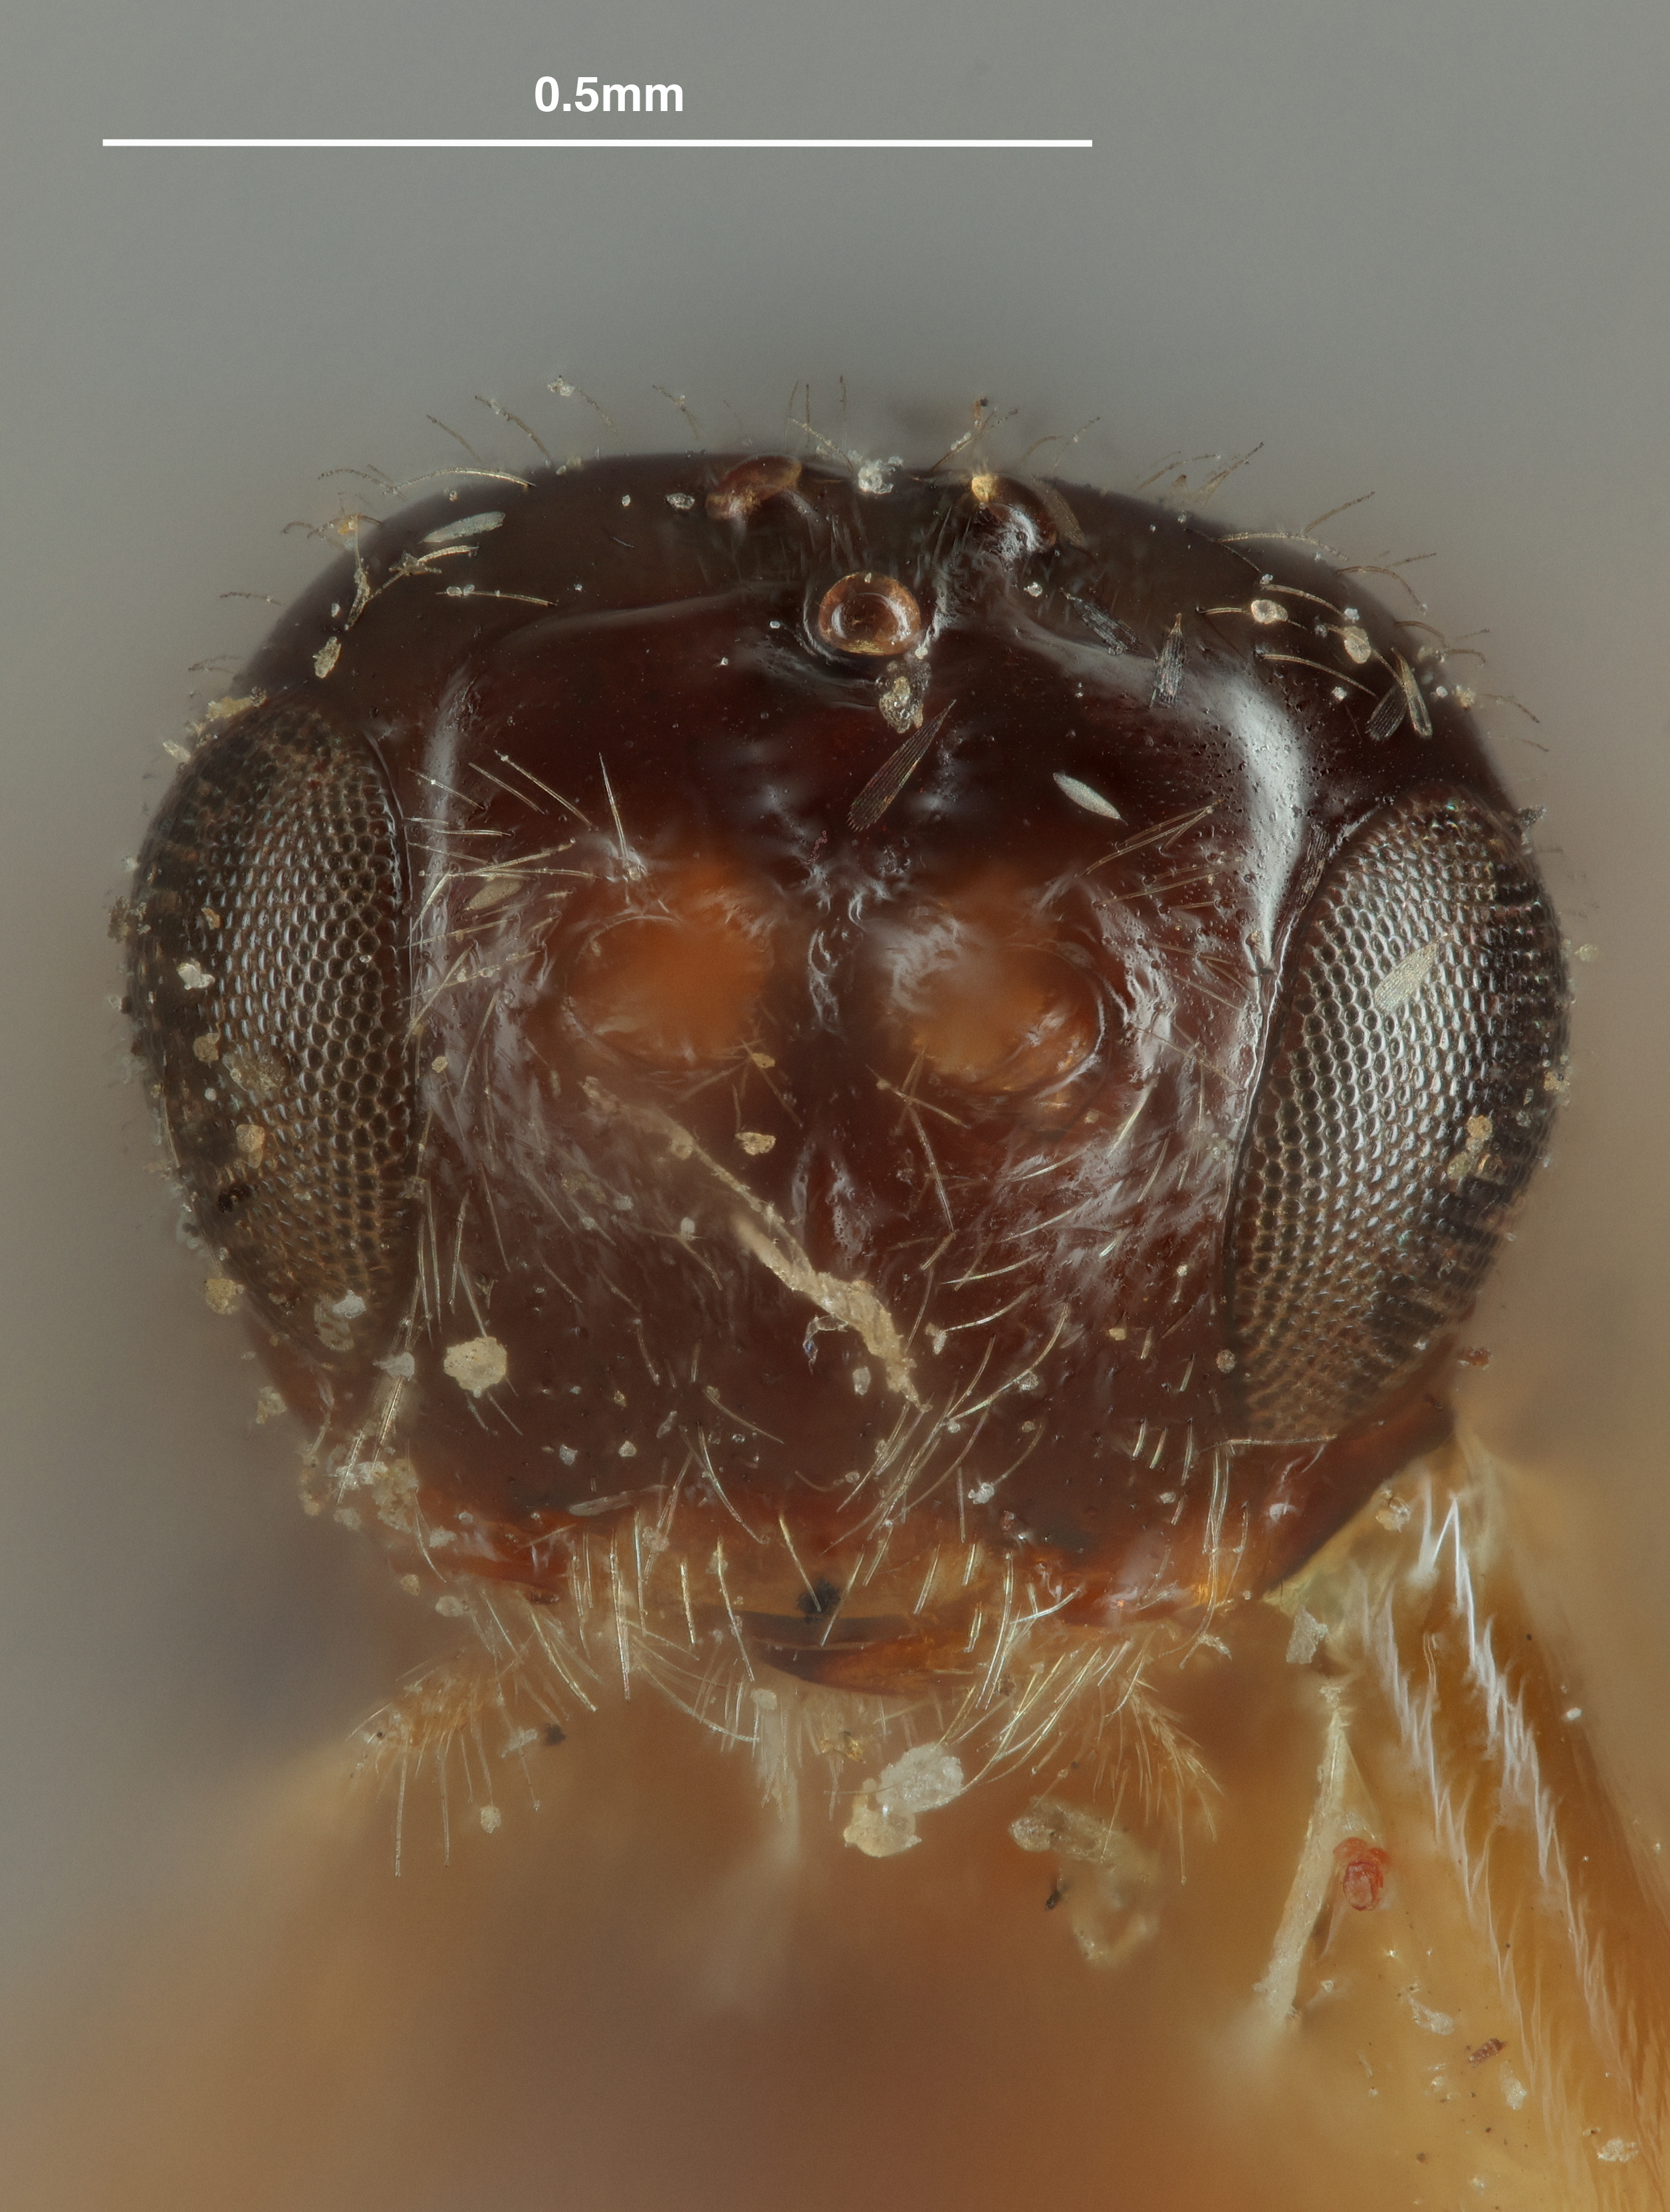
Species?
Opius apicalis
